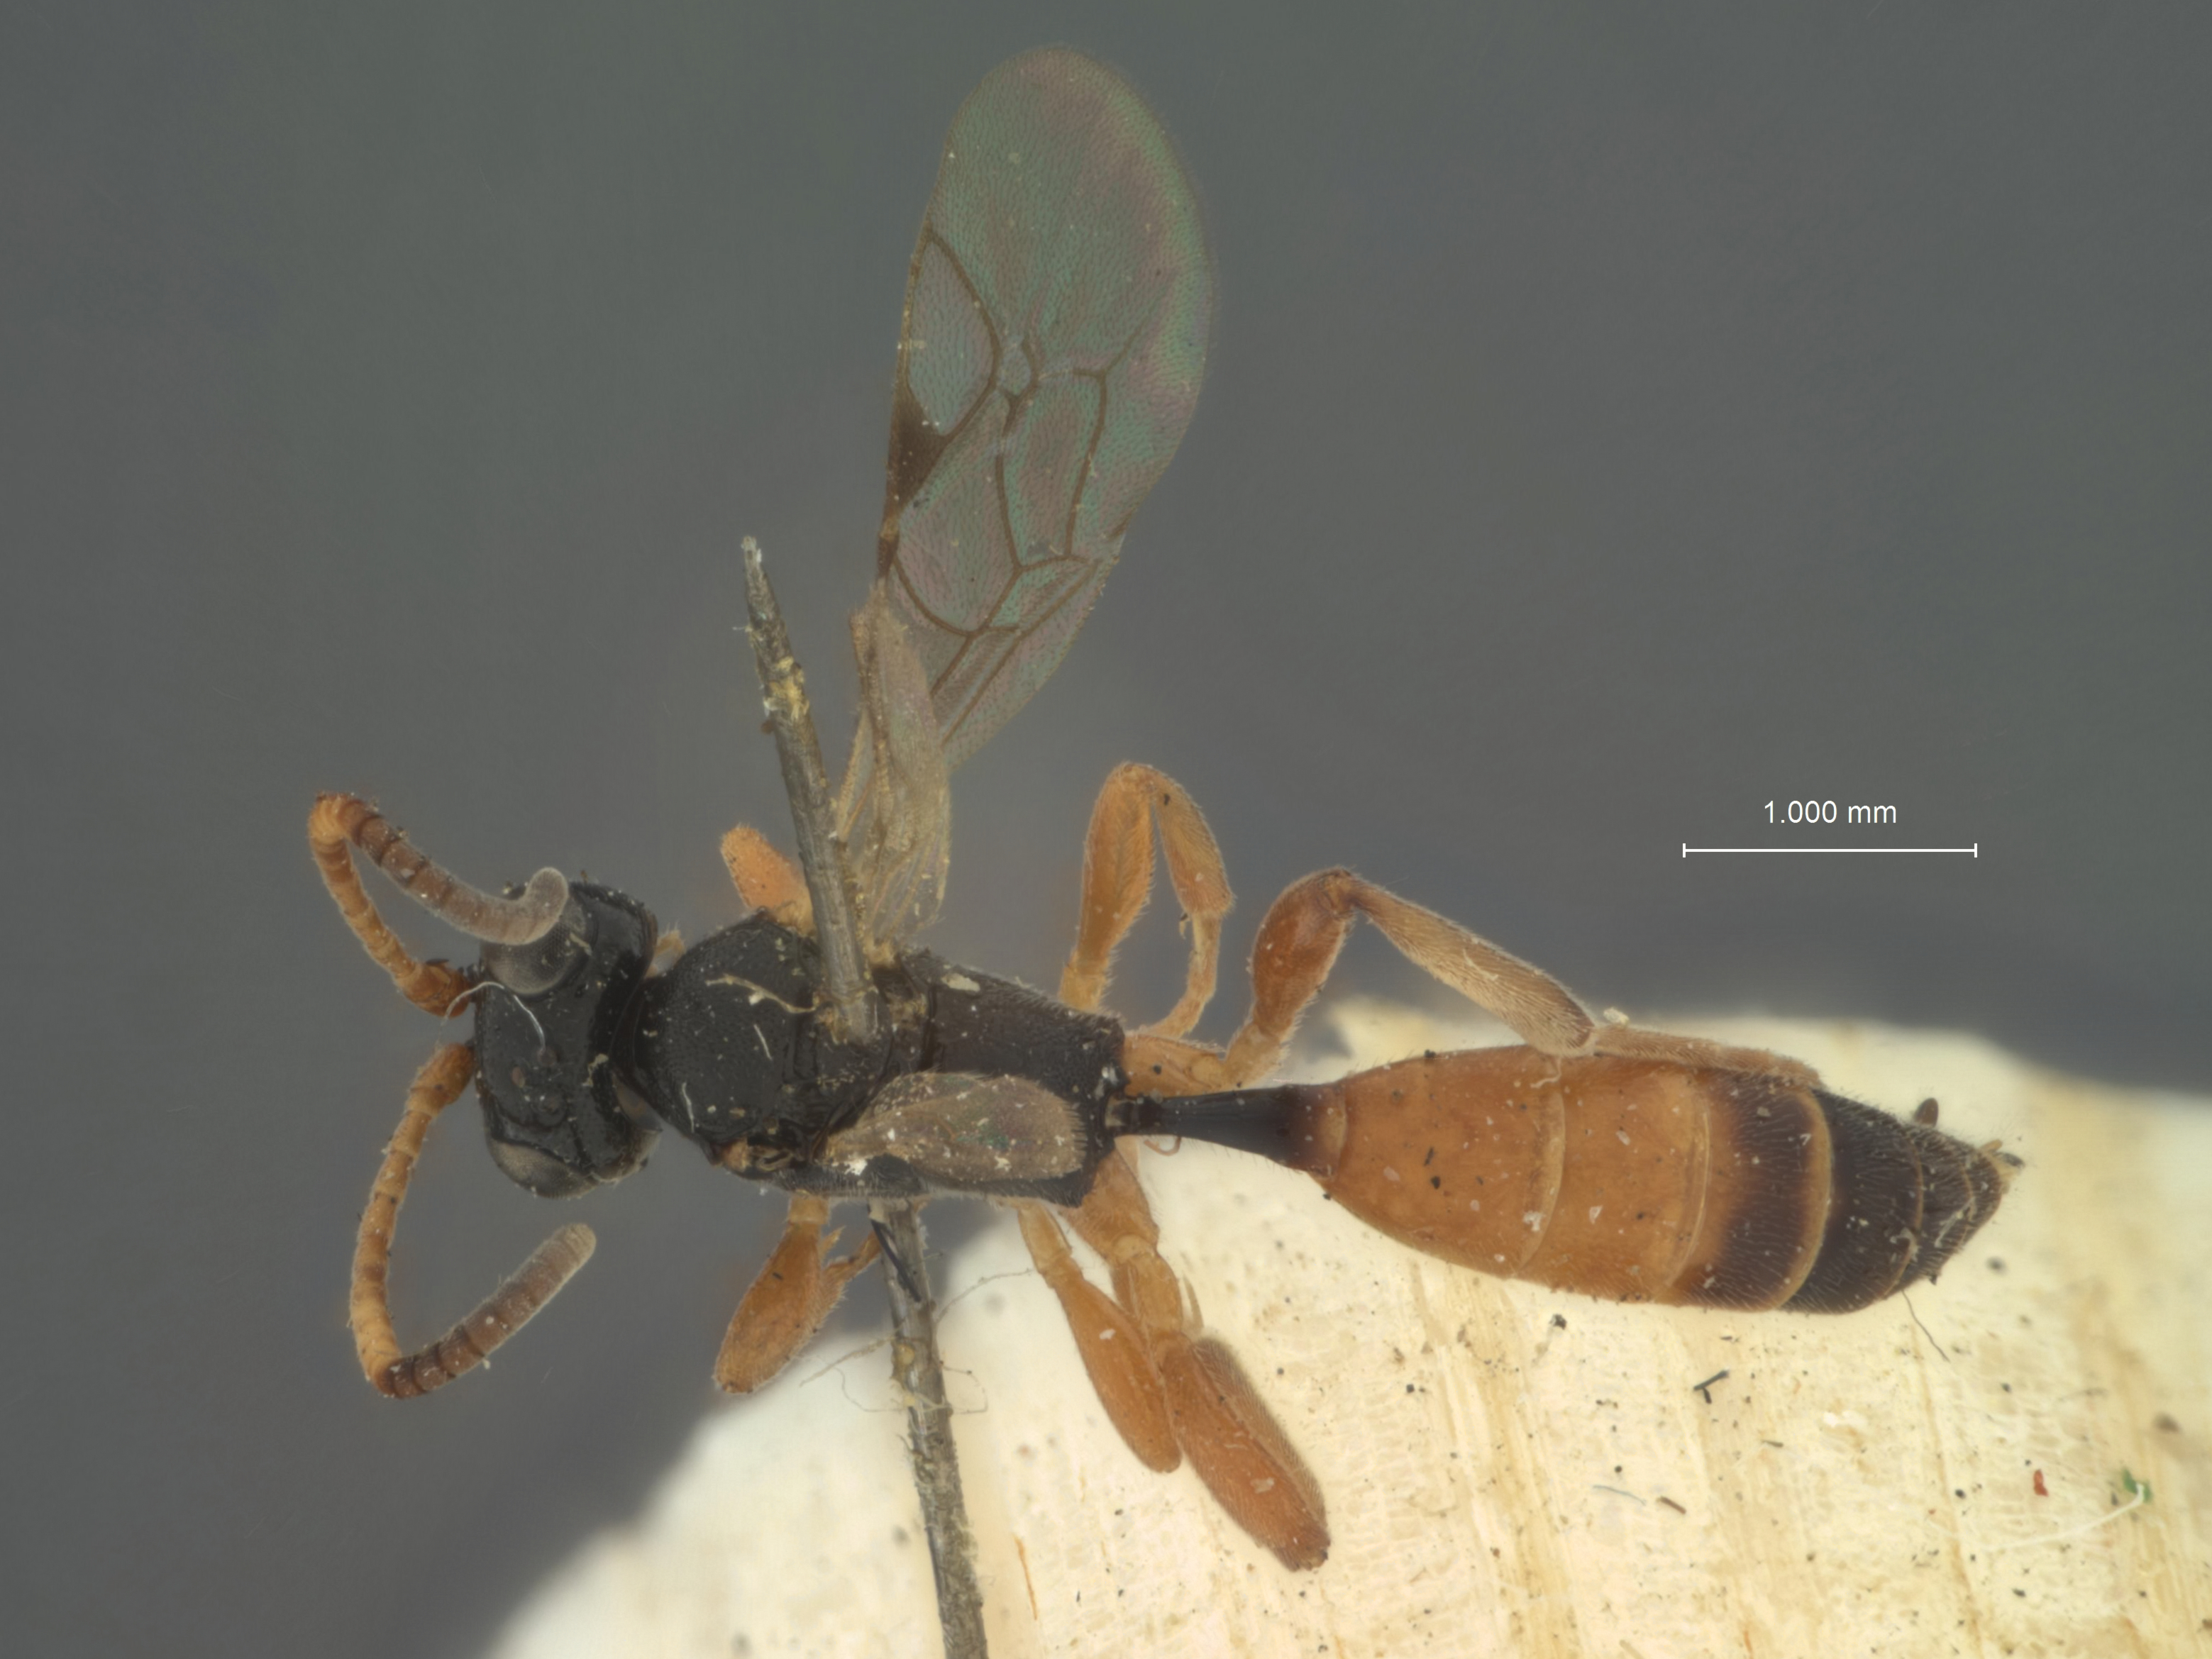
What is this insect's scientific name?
Phaeogenes japonicus
